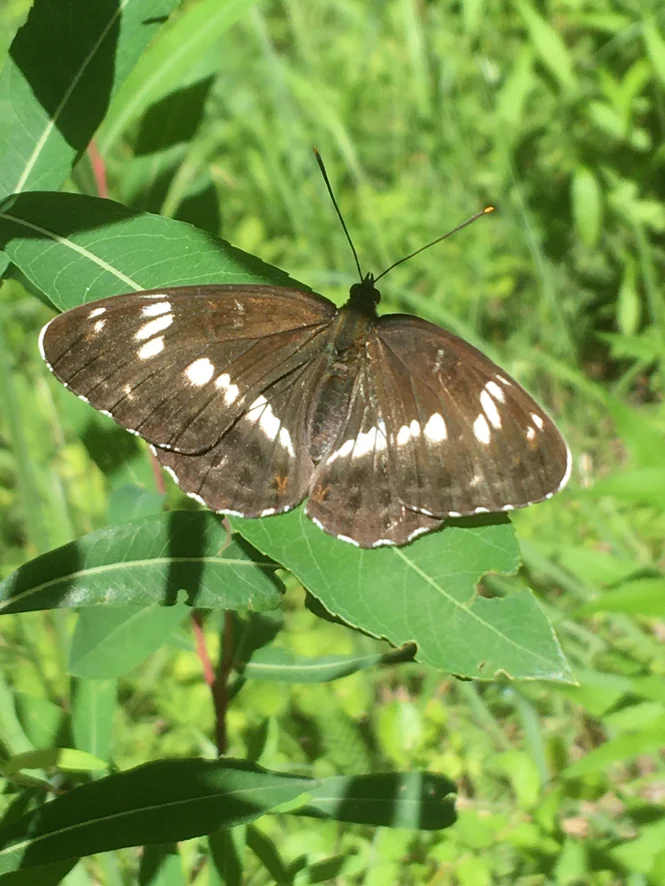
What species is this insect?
Limenitis camilla (also Ladoga camilla)
